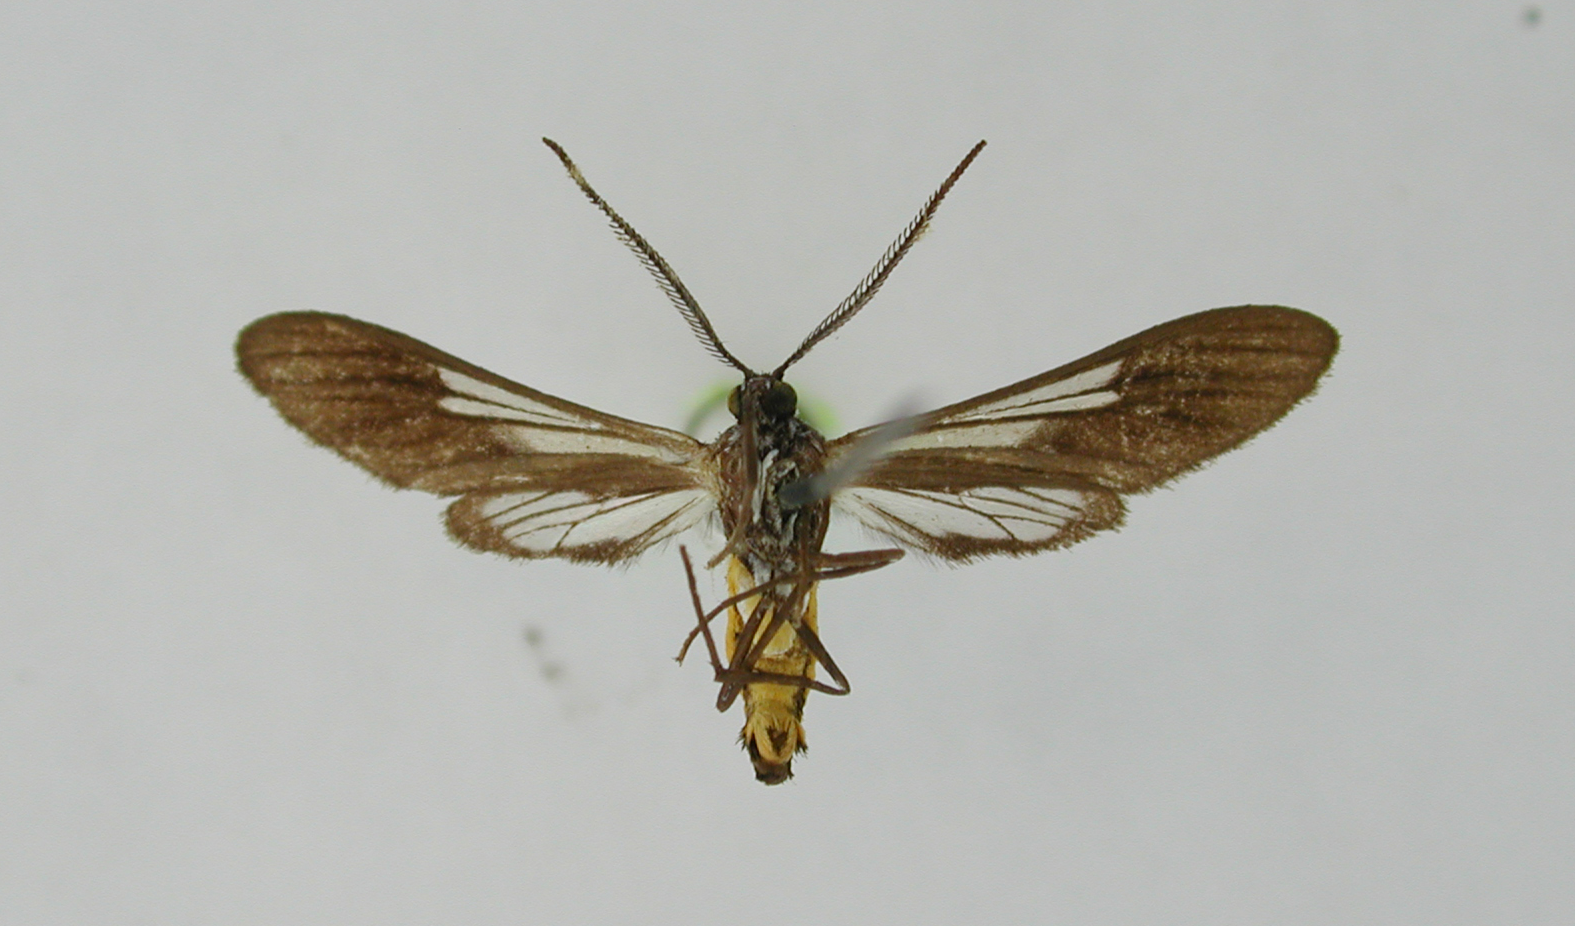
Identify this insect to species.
Saurita bicolor
